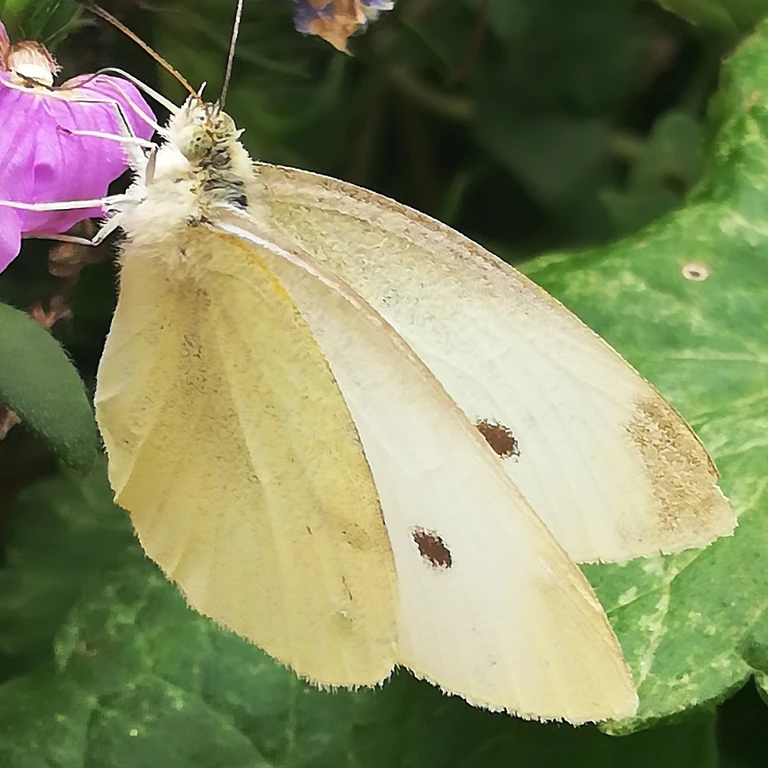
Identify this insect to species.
Pieris rapae
